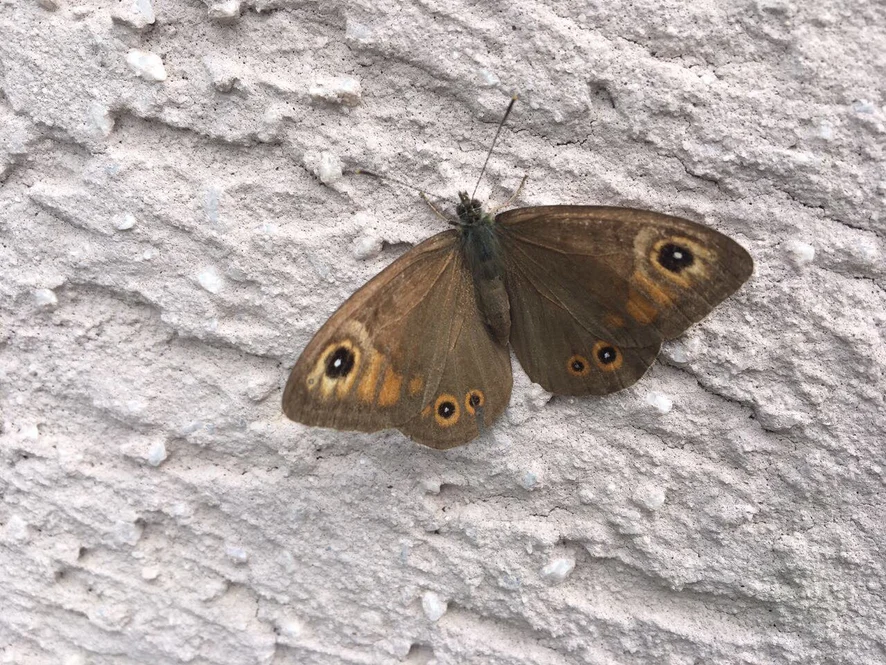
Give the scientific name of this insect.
Lasiommata maera (also Pararge maera)
